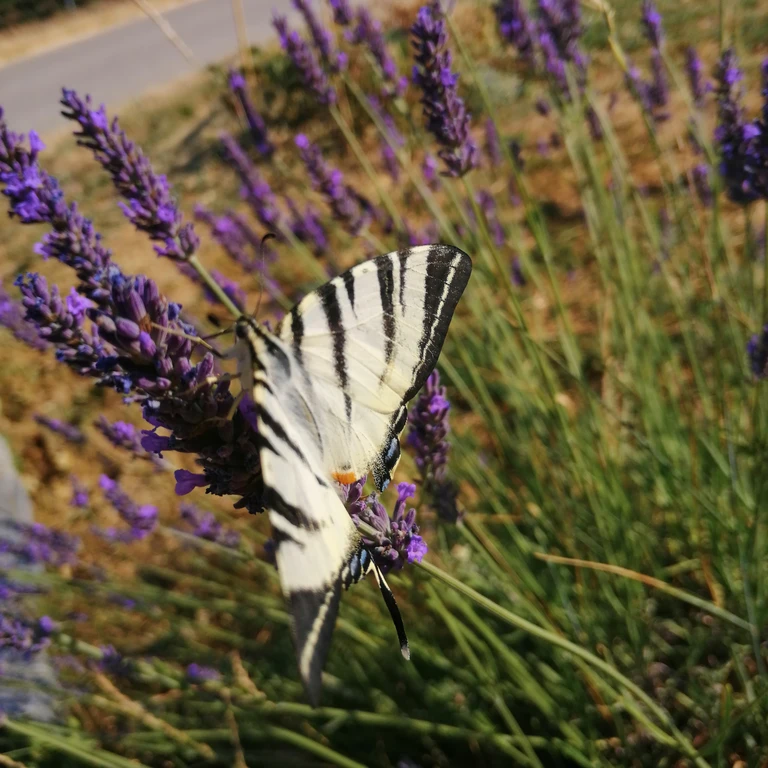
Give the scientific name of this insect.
Iphiclides podalirius
